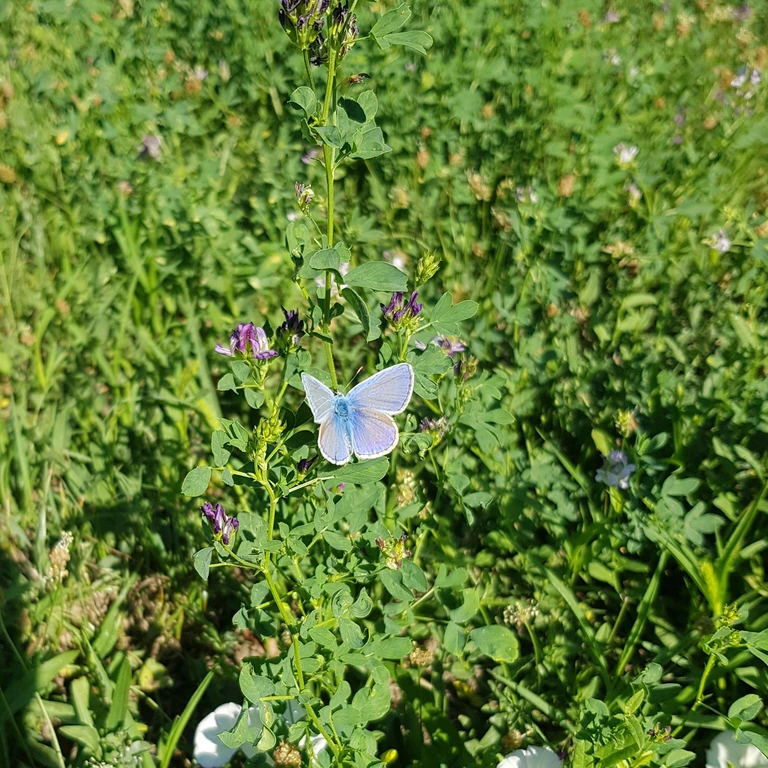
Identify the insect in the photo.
Polyommatus icarus
